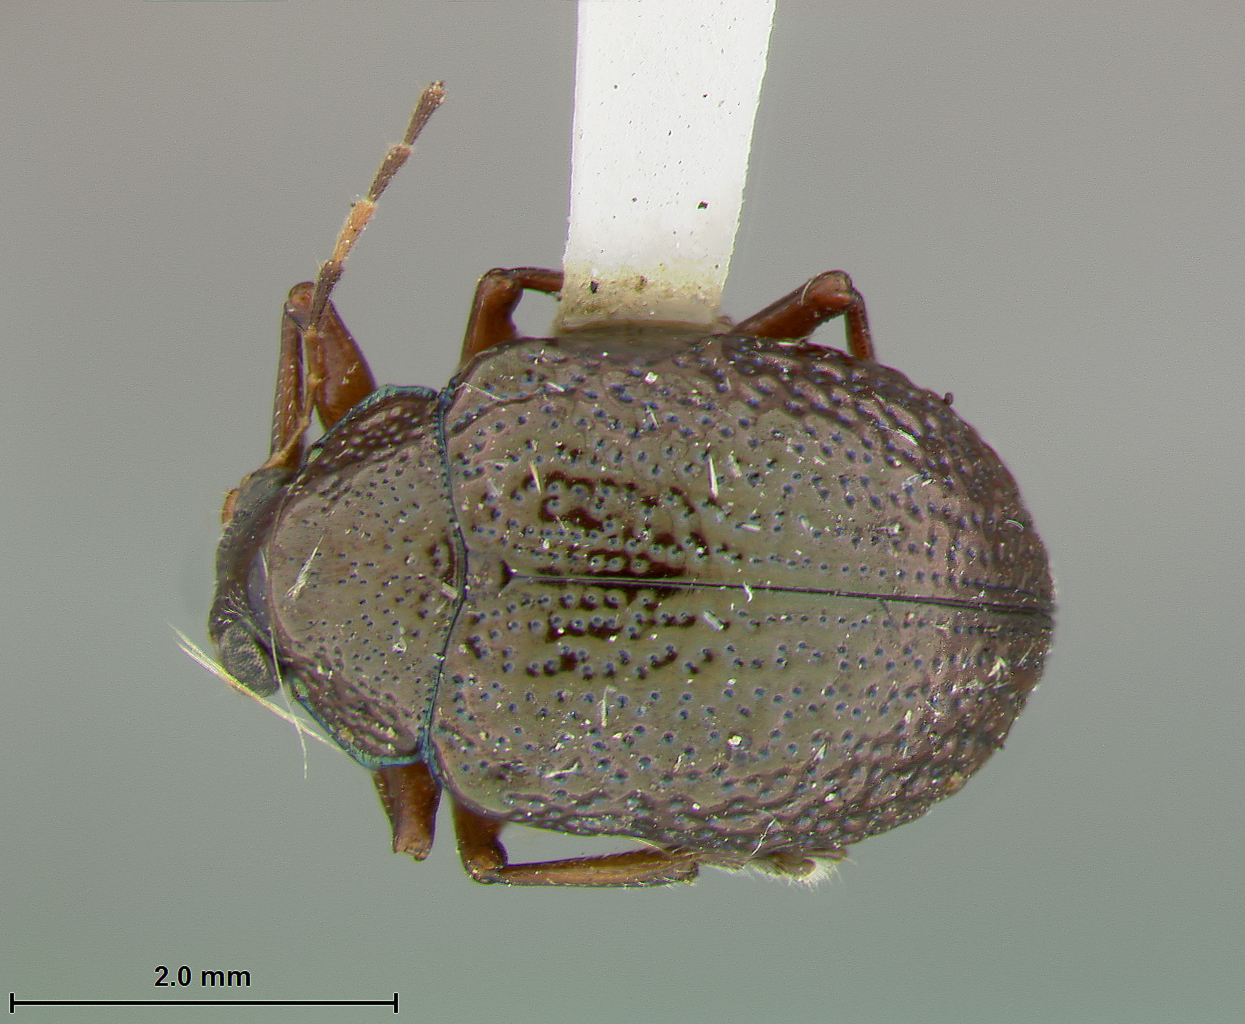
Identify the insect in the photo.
Colaspis panamensis
